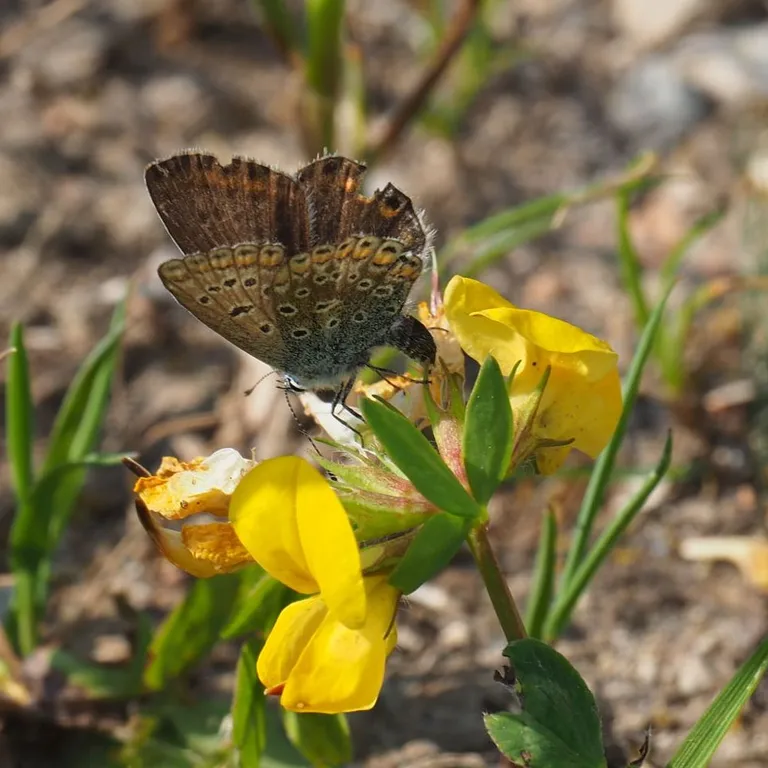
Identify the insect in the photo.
Polyommatus icarus
